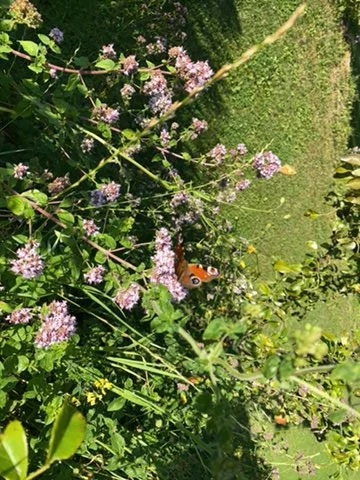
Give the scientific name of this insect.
Aglais io
